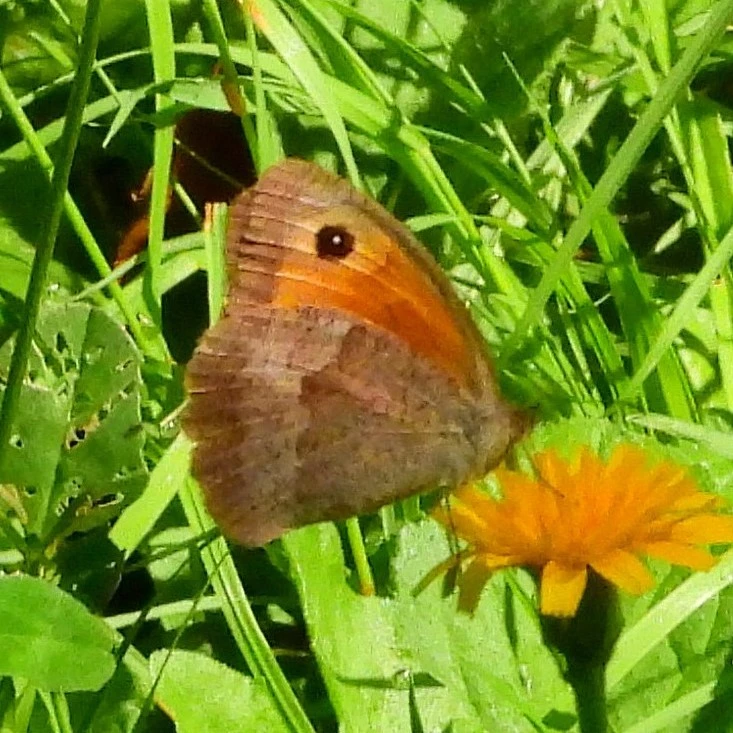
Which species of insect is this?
Maniola jurtina
